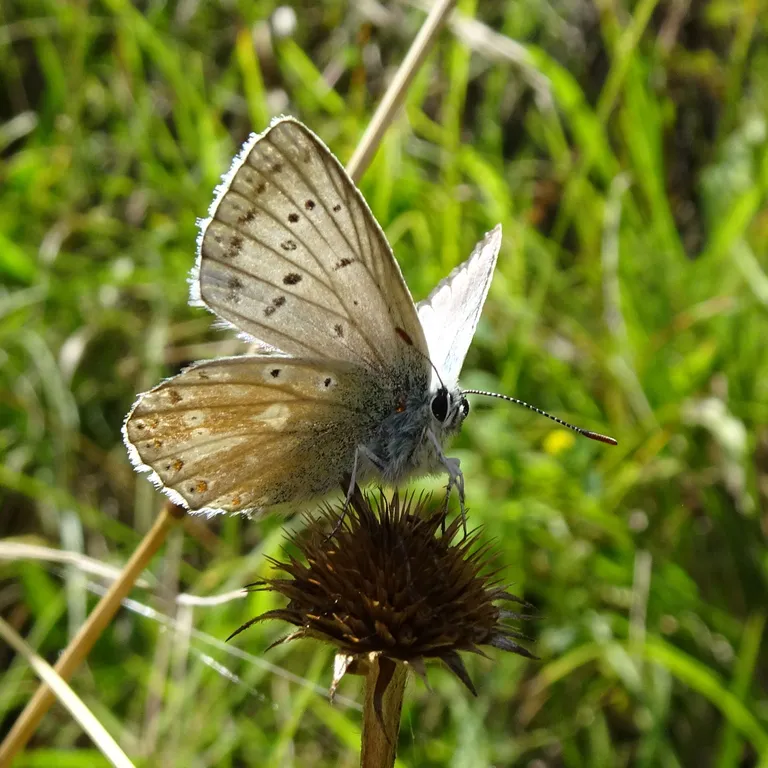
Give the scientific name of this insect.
Lysandra coridon
